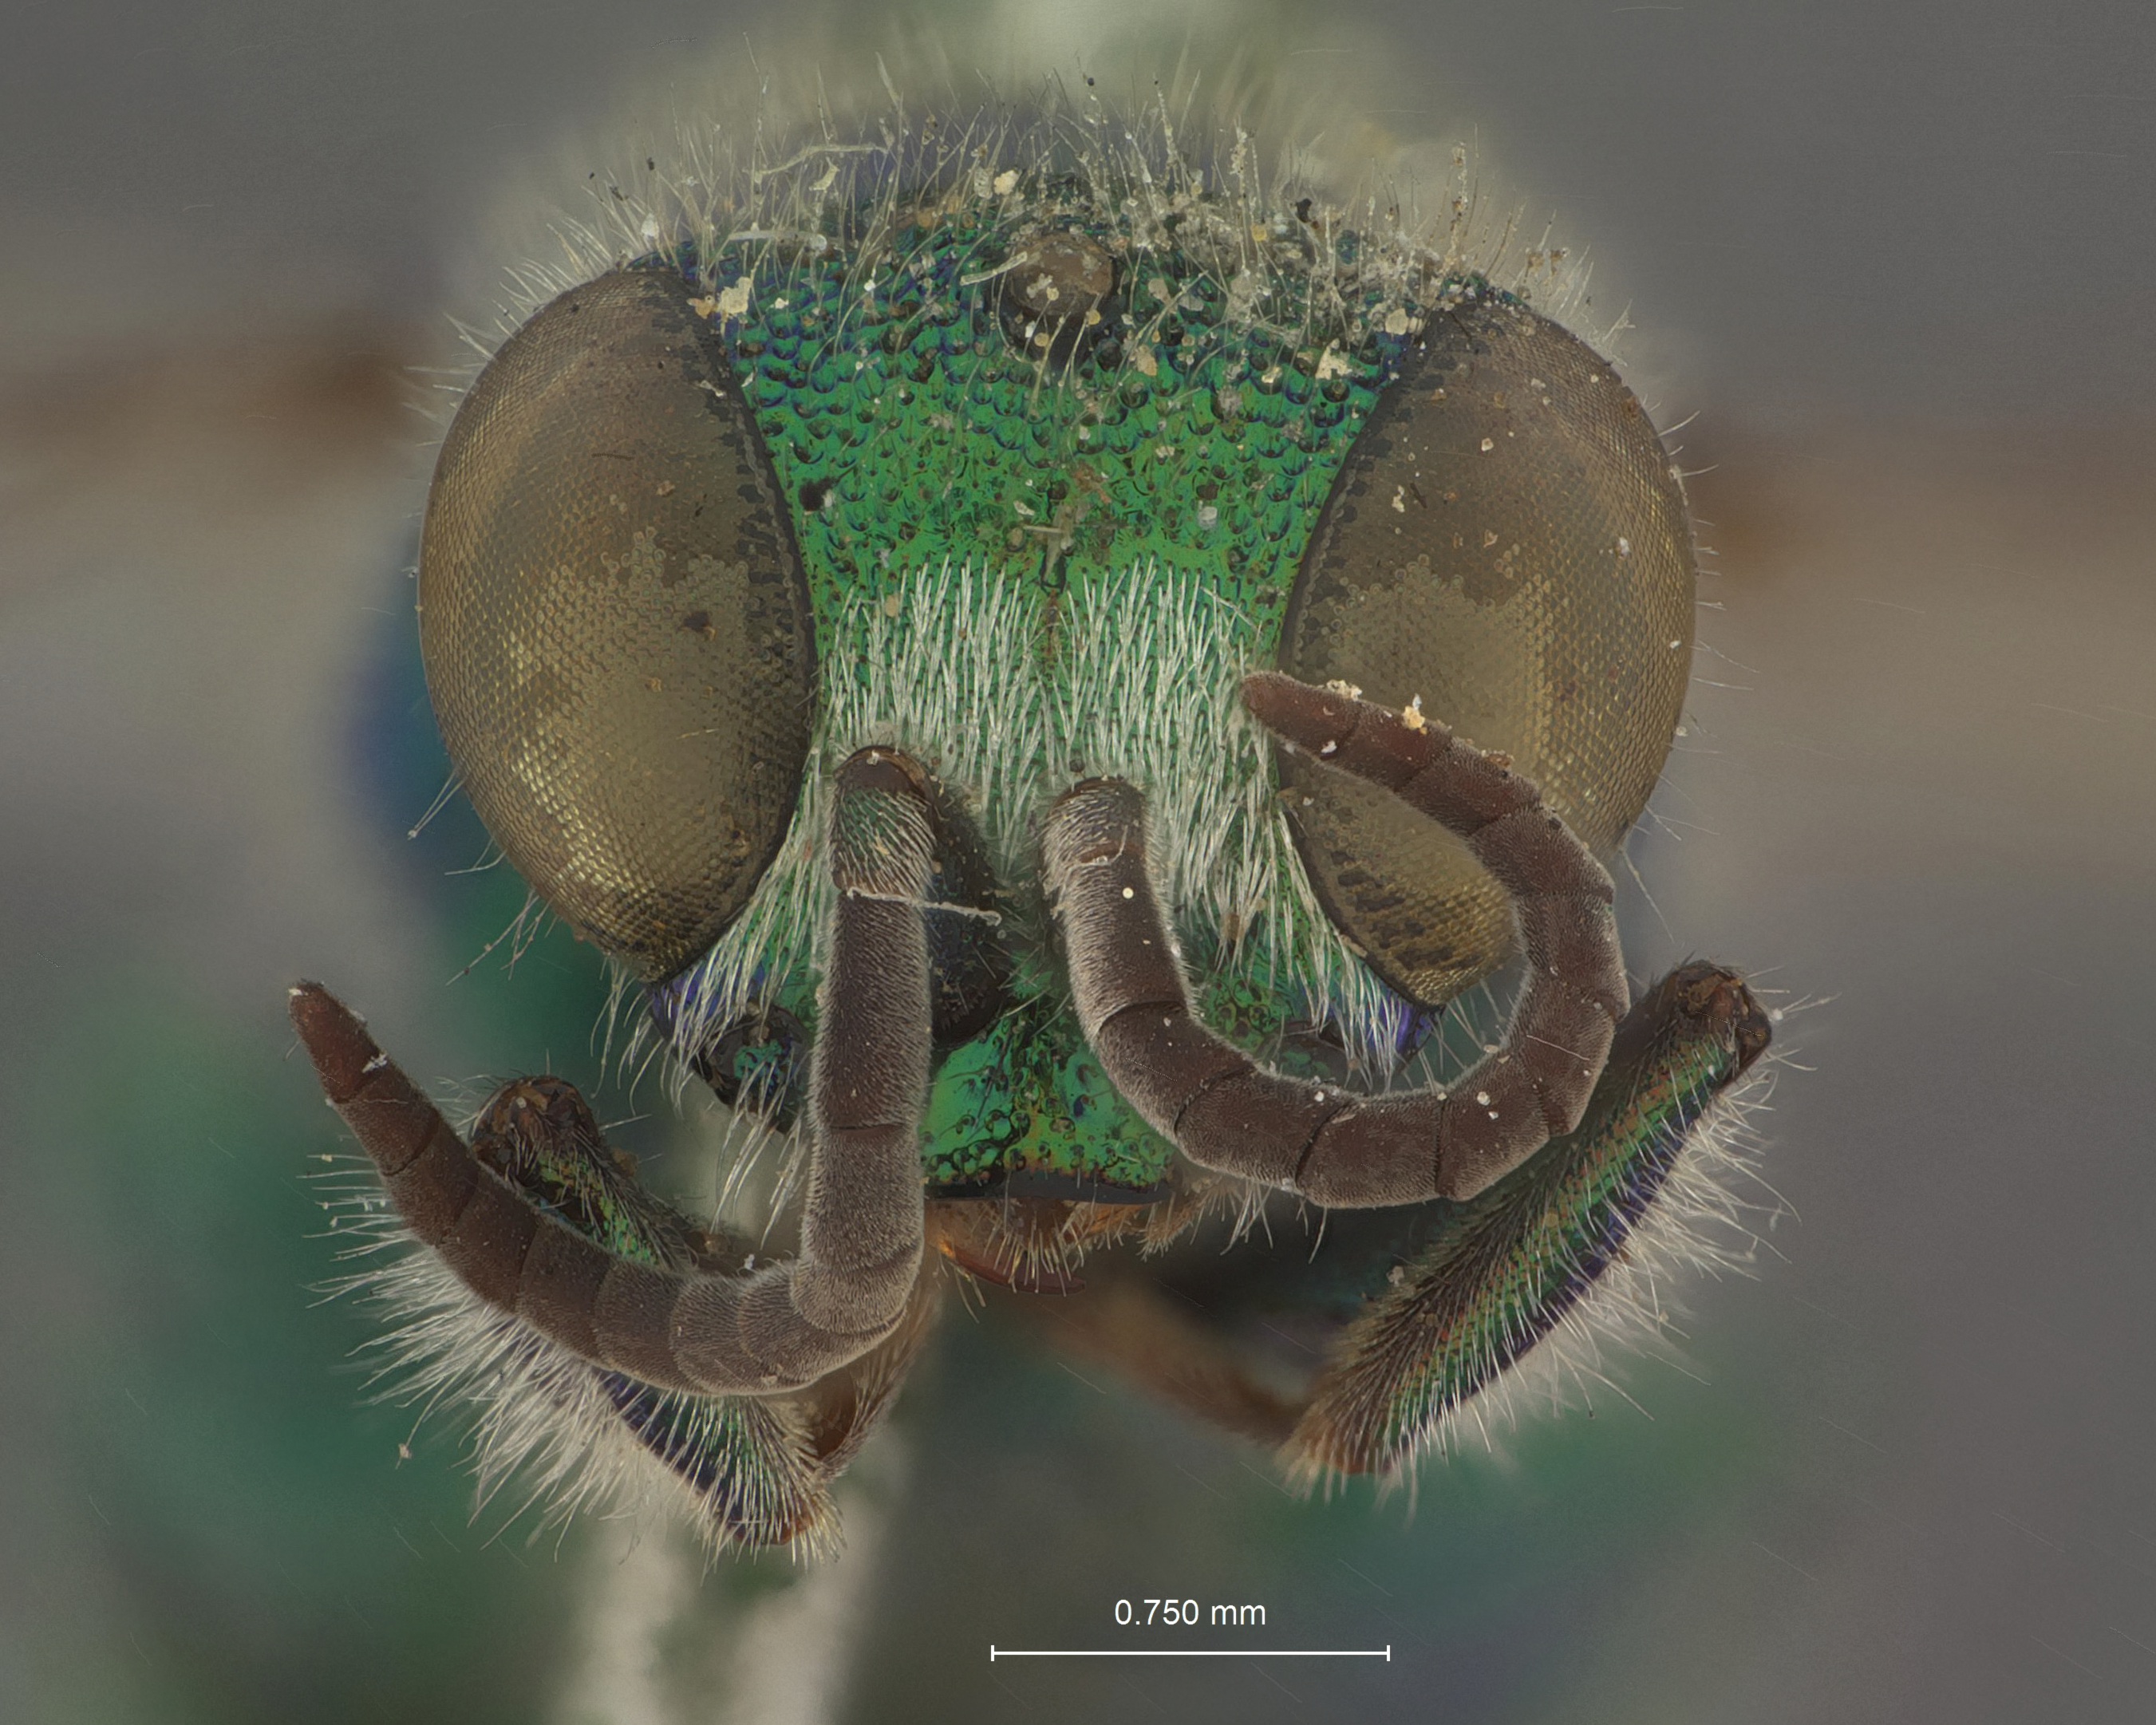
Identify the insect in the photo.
Chrysis florissanticola
